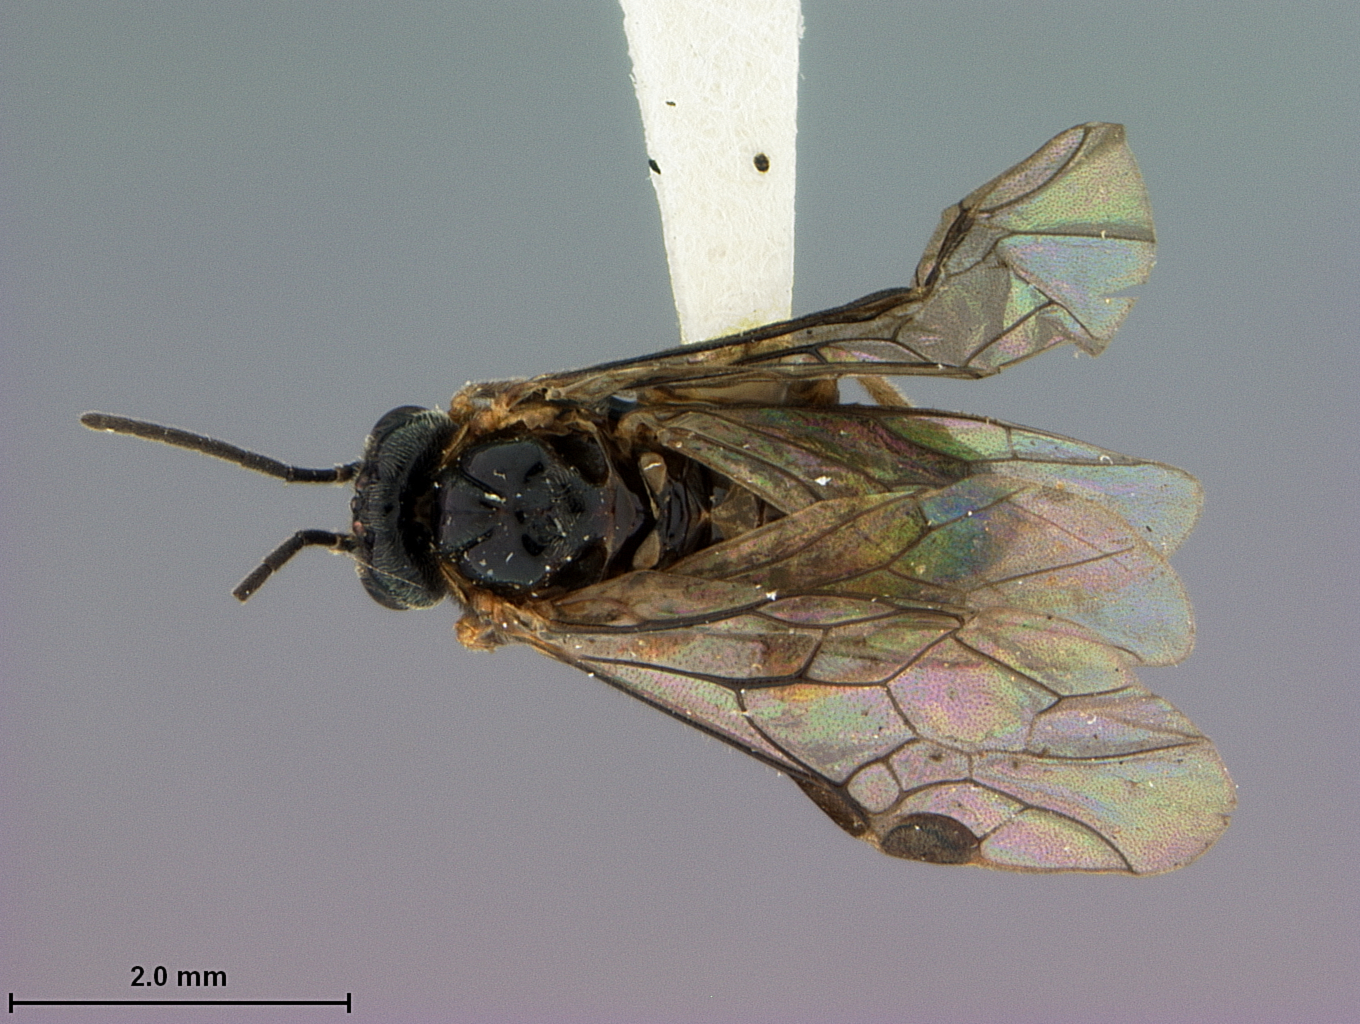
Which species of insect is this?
Prolatus artus
